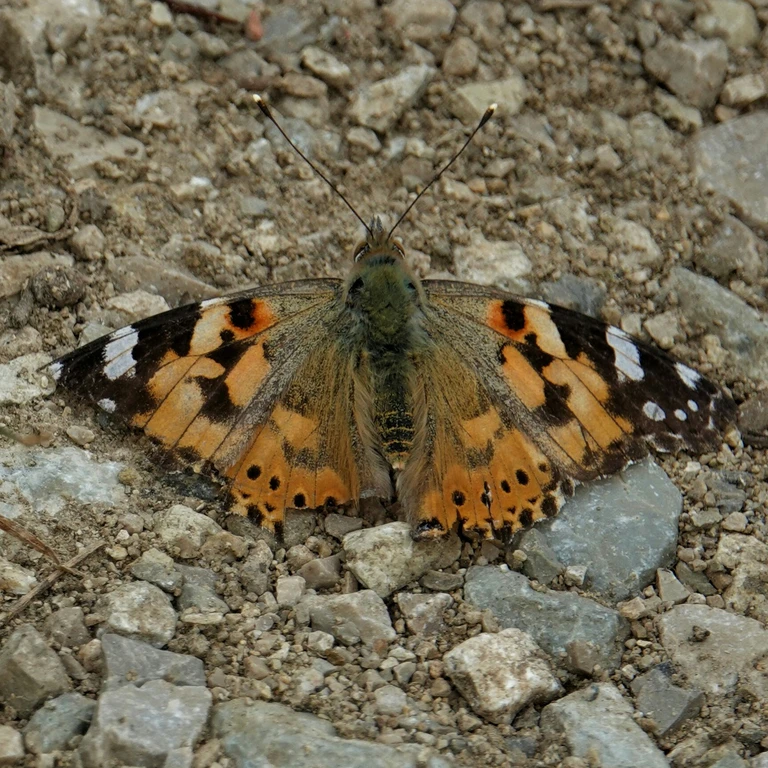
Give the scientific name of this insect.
Vanessa cardui
